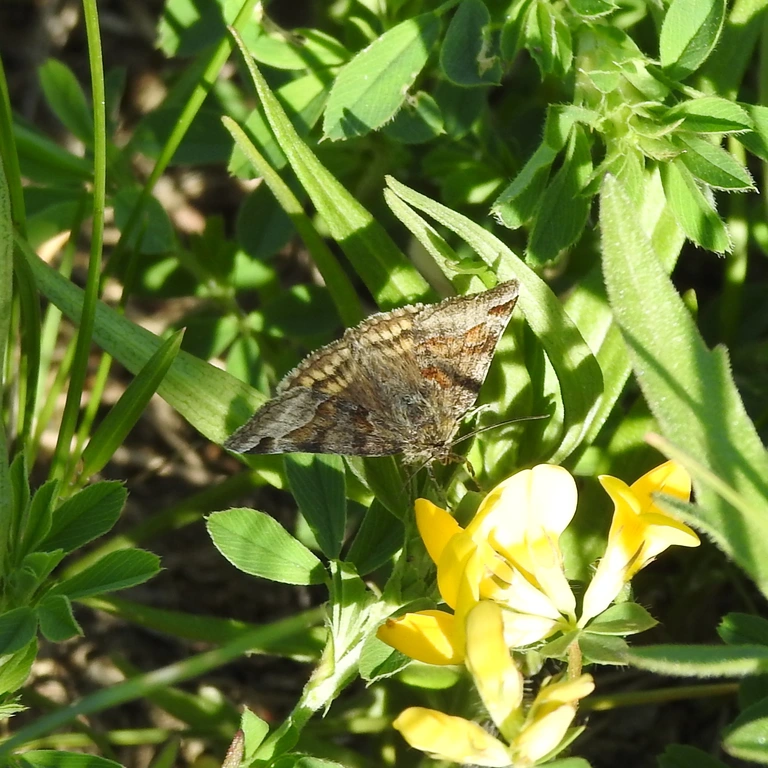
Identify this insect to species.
Euclidia glyphica
